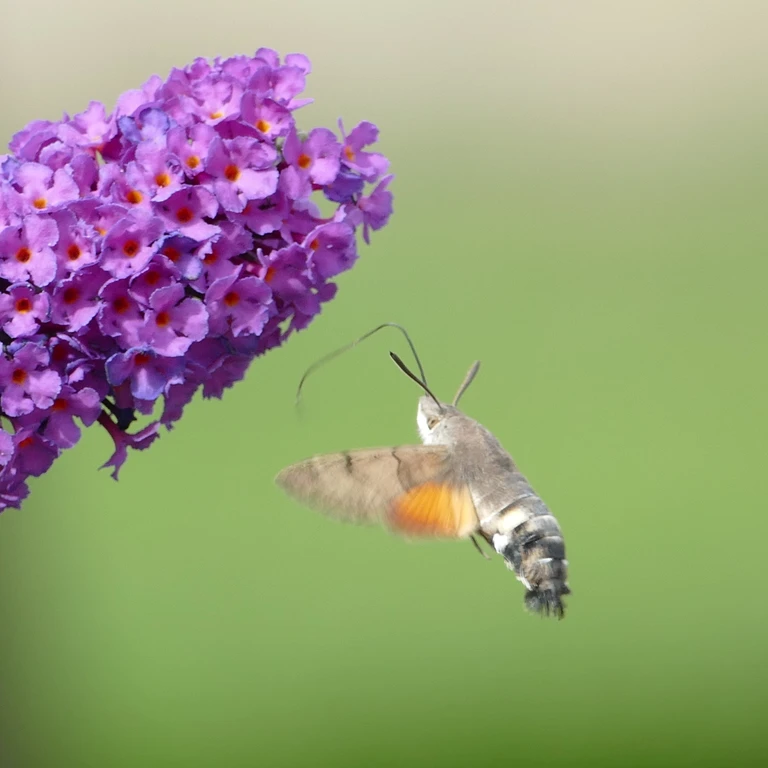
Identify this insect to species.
Macroglossum stellatarum
